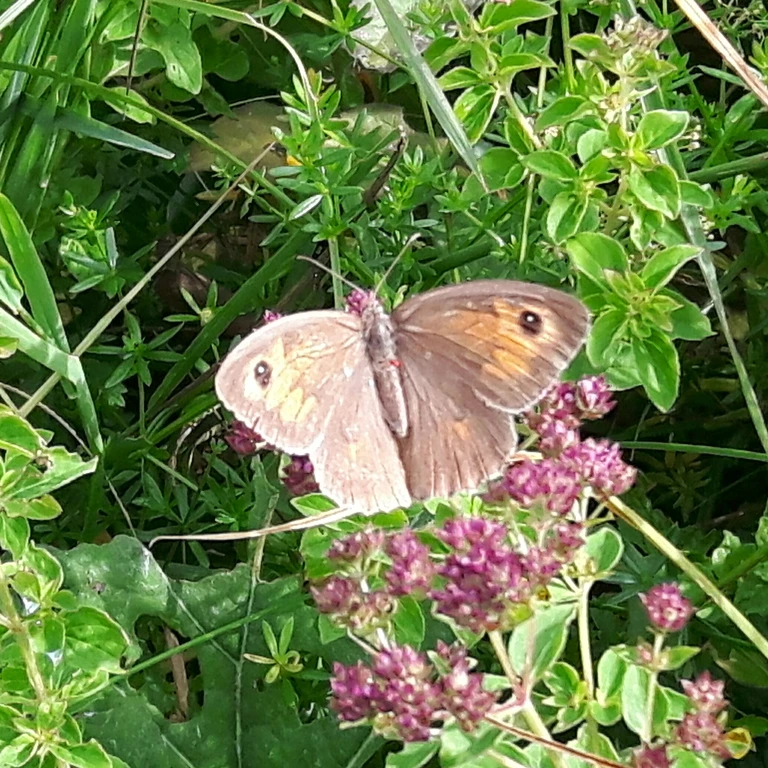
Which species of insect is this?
Maniola jurtina
